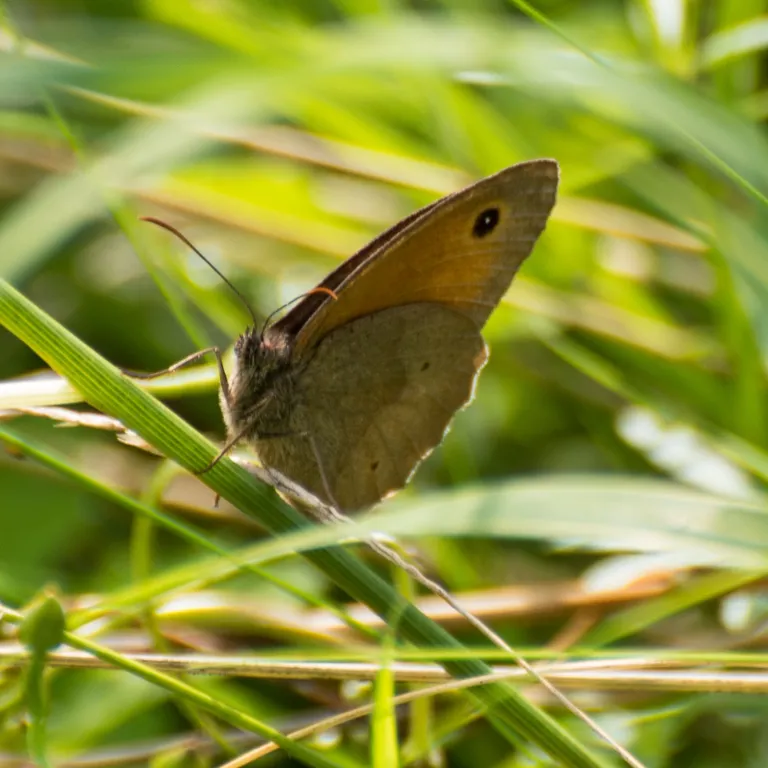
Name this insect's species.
Maniola jurtina
